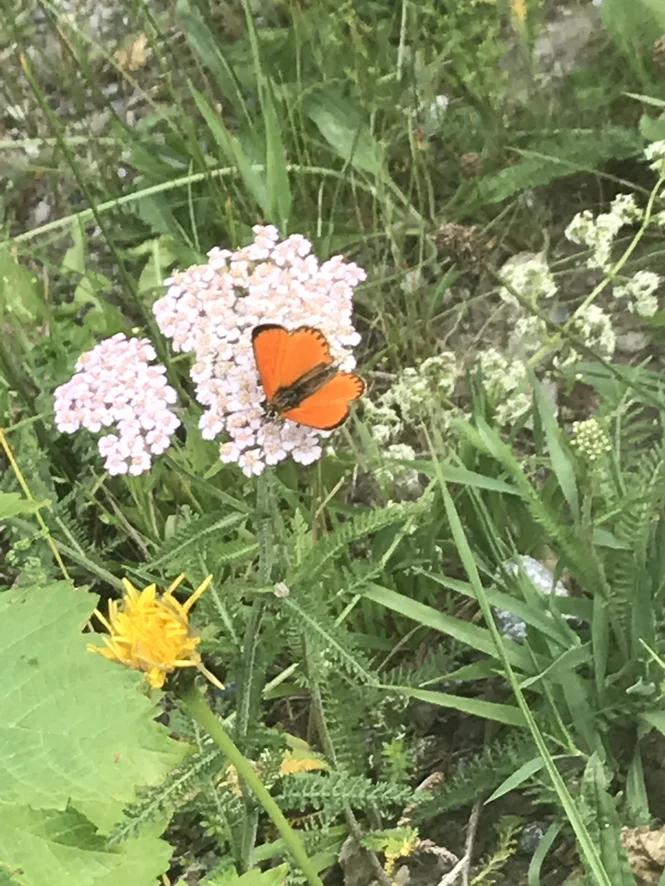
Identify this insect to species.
Lycaena virgaureae
